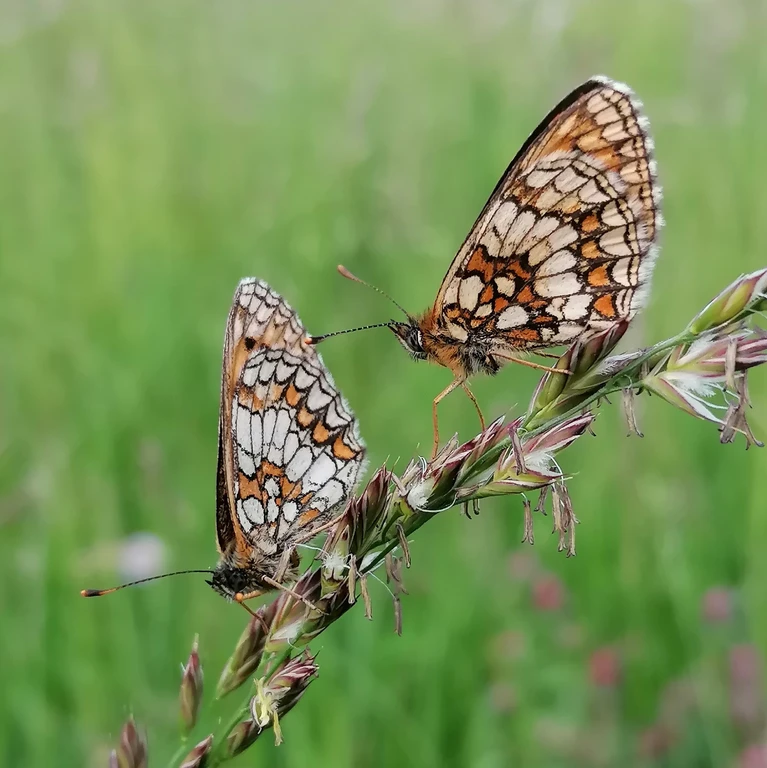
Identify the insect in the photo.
Melitaea athalia
